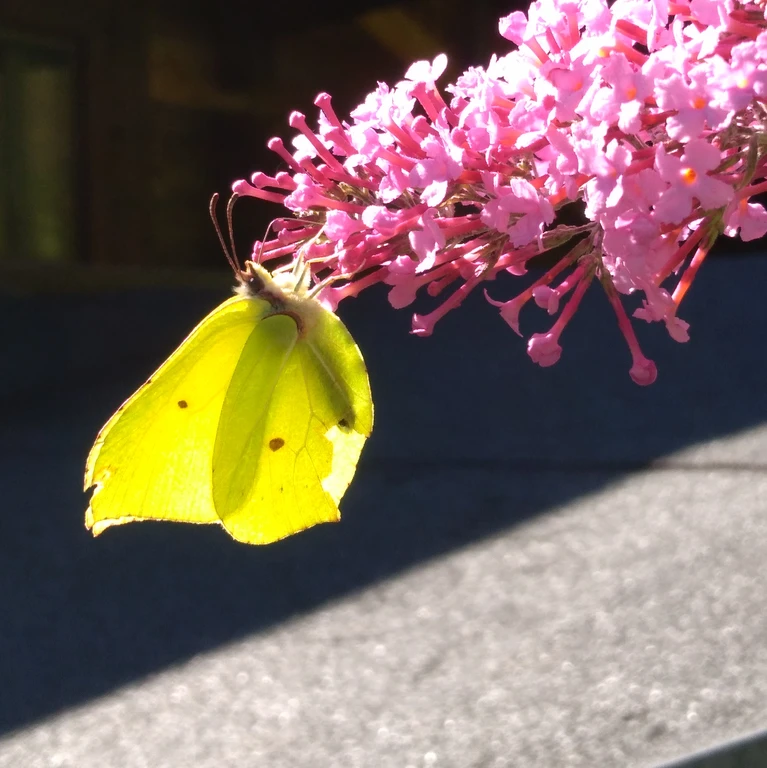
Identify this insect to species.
Gonepteryx rhamni
